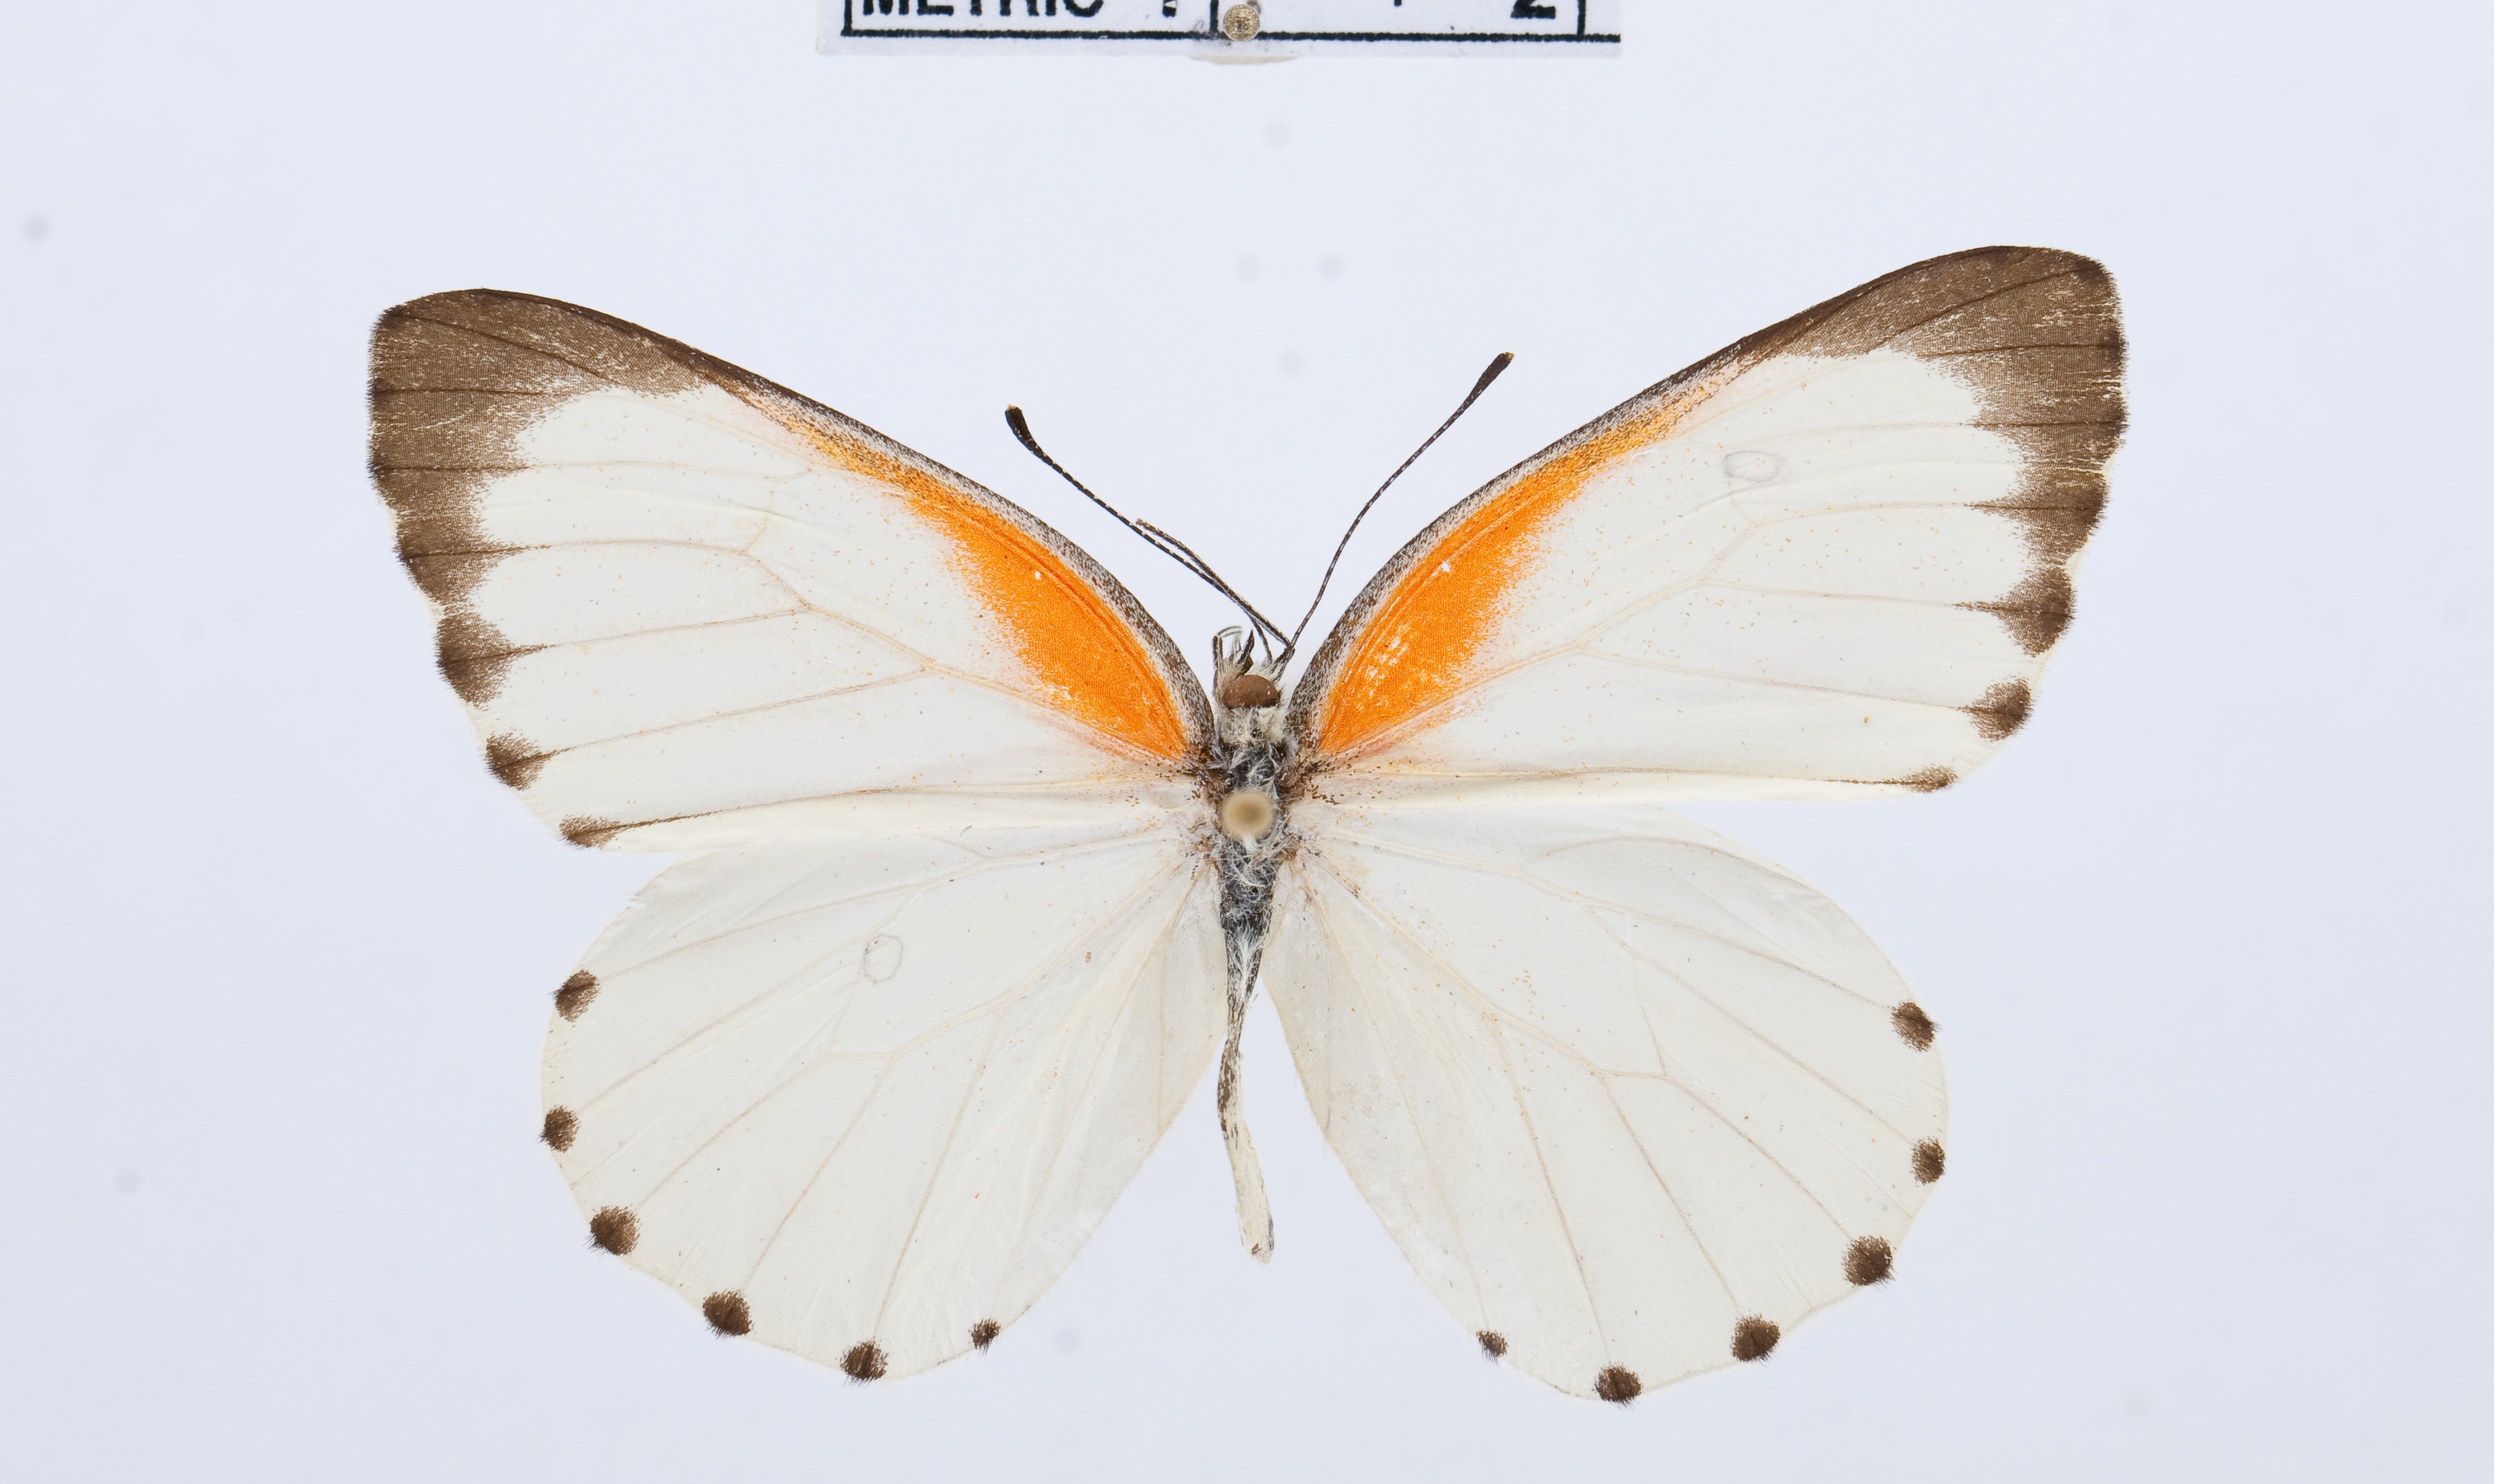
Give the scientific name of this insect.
Mylothris bernice
